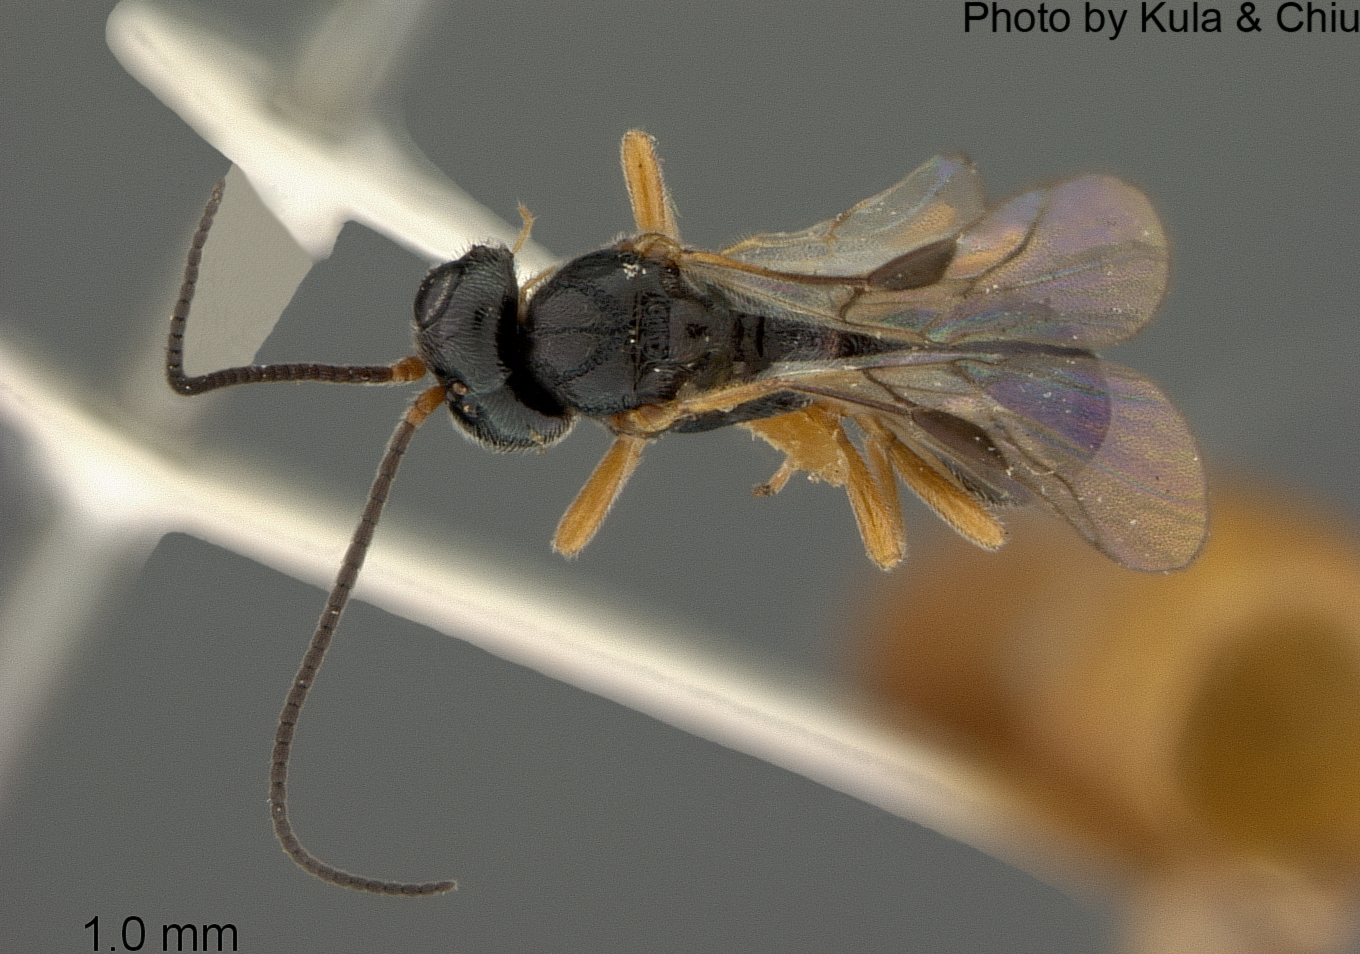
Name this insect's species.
Symphya agromyzae
